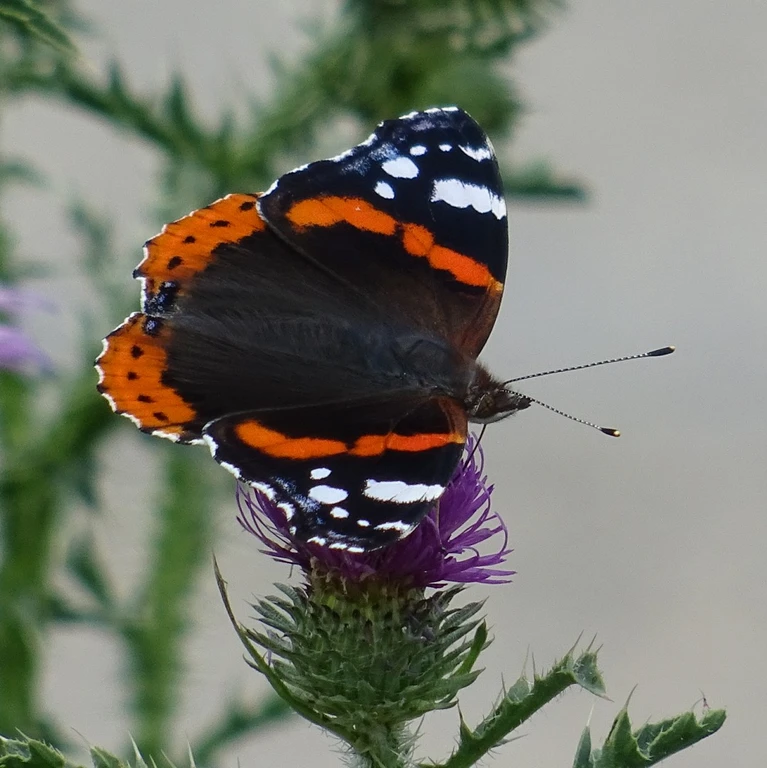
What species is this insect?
Vanessa atalanta
